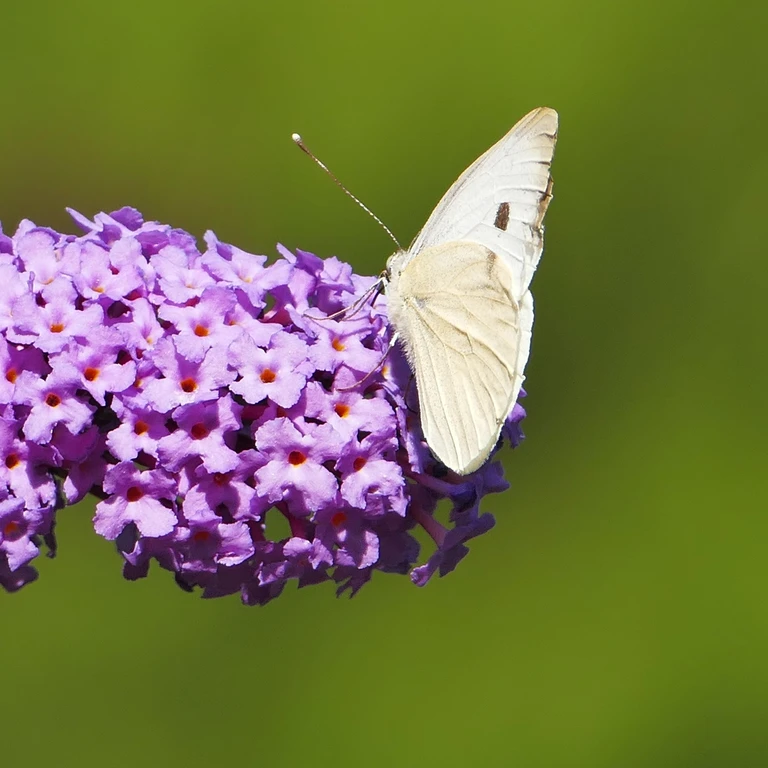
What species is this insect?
Pieris brassicae
